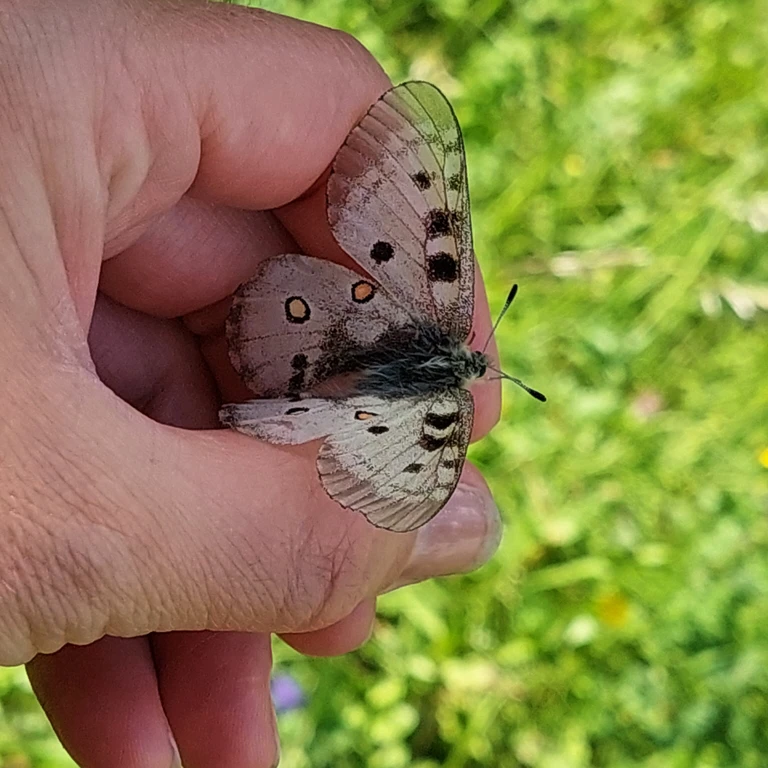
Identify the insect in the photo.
Parnassius apollo
